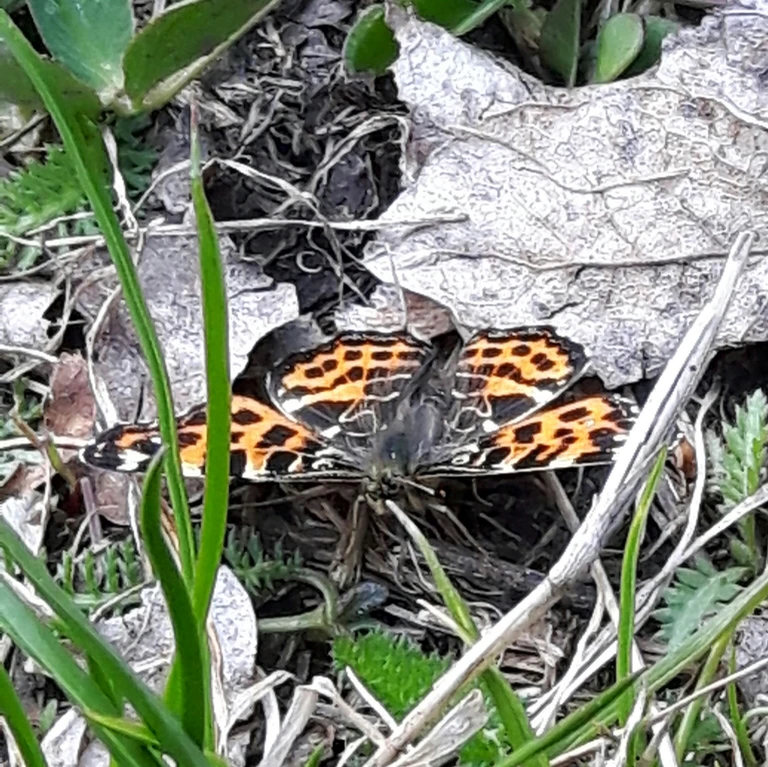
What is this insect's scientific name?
Araschnia levana
